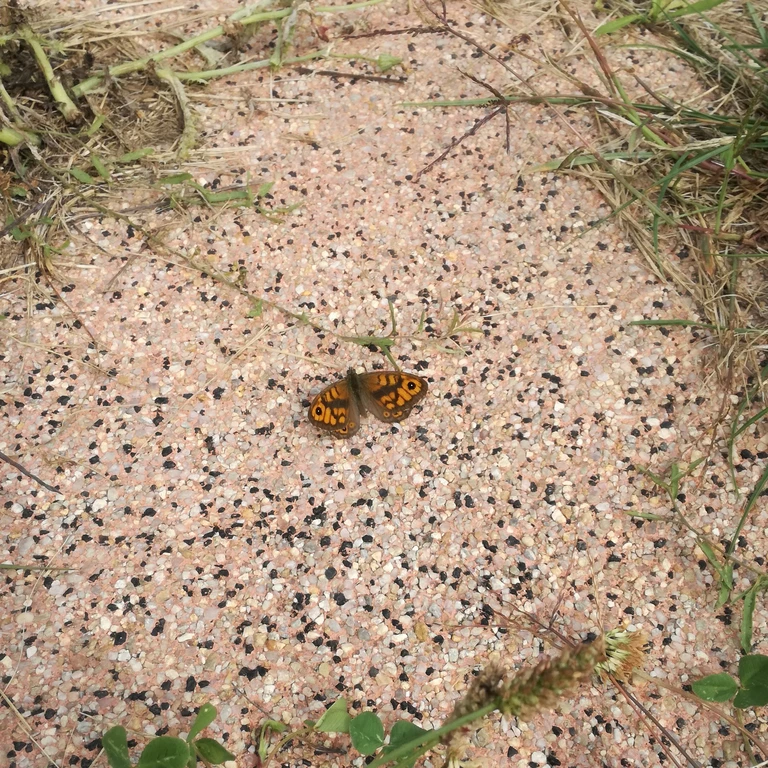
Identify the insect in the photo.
Lasiommata megera (also Pararge megera)
